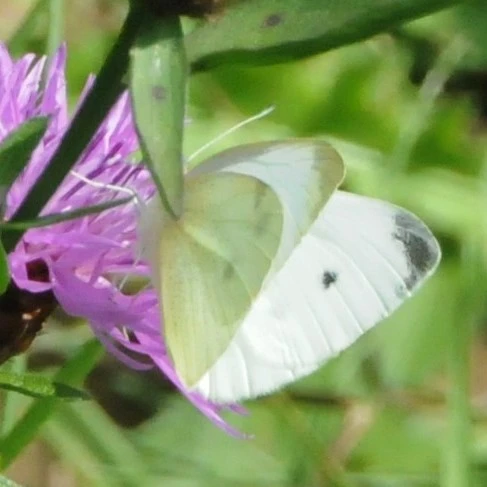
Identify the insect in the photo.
Pieris rapae
